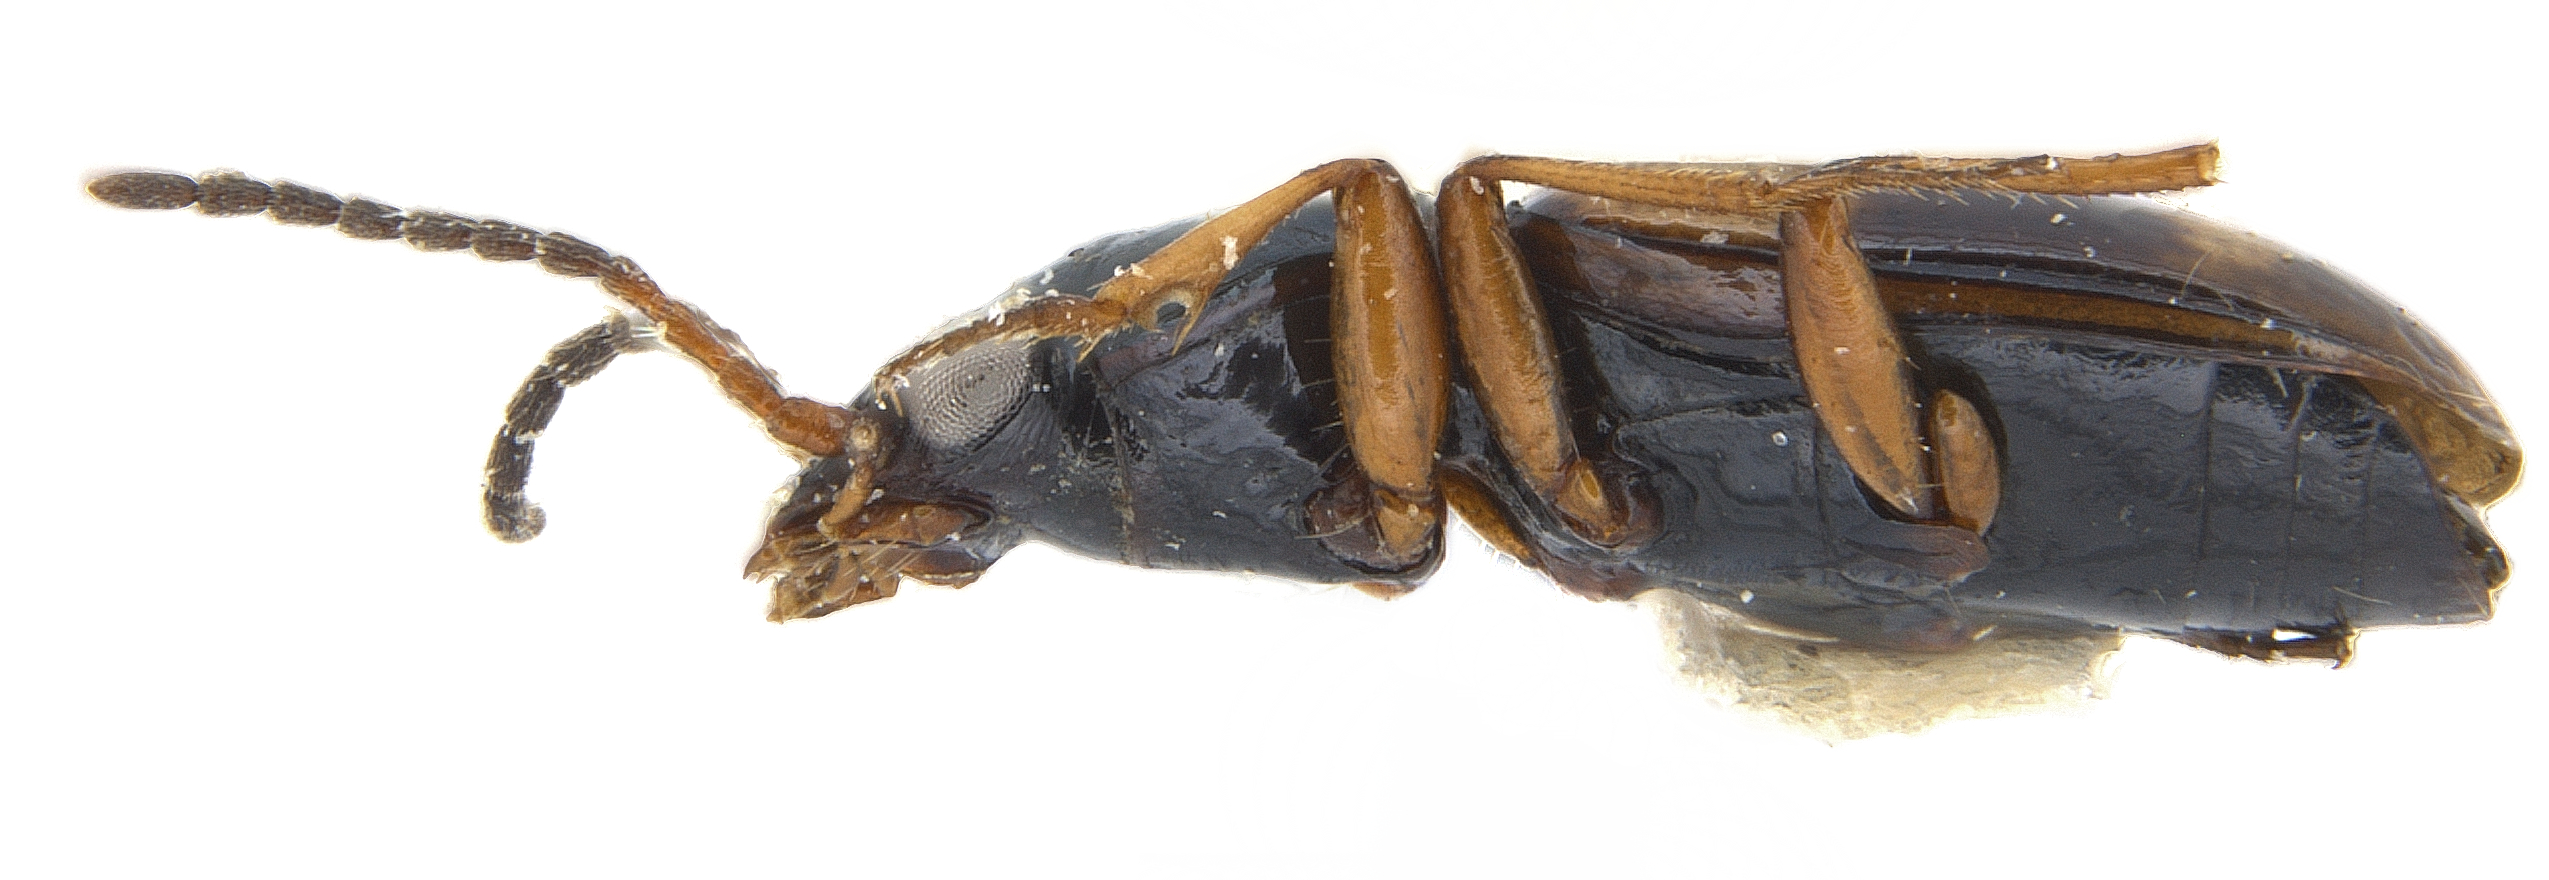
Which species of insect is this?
Bembidion quadrimaculatum
